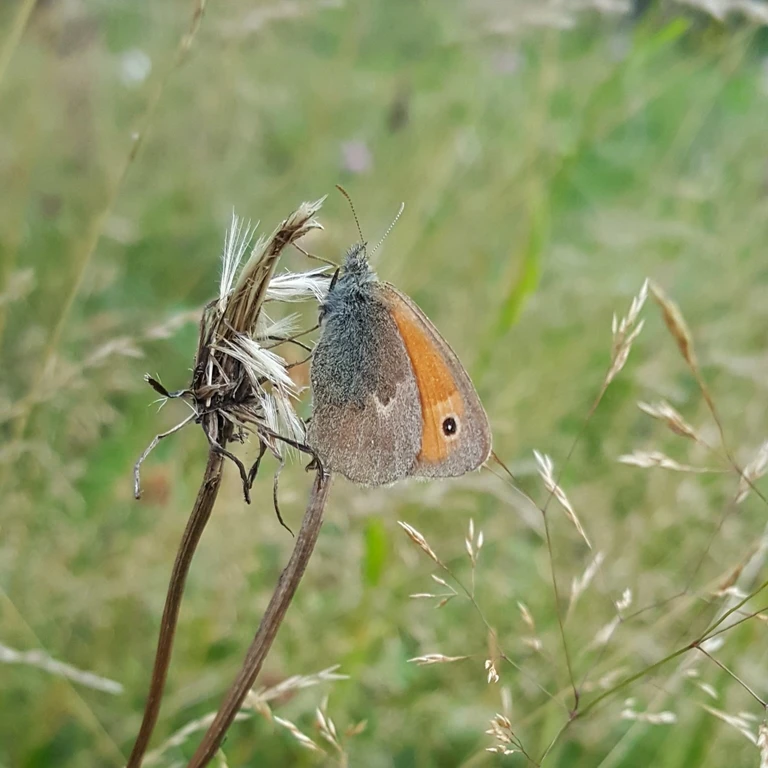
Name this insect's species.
Coenonympha pamphilus
